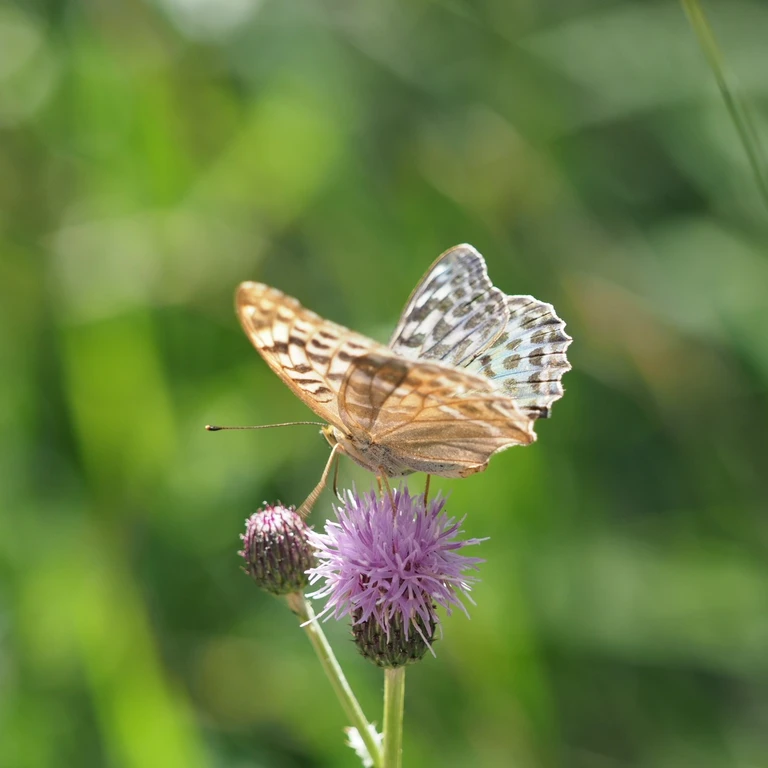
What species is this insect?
Argynnis paphia
